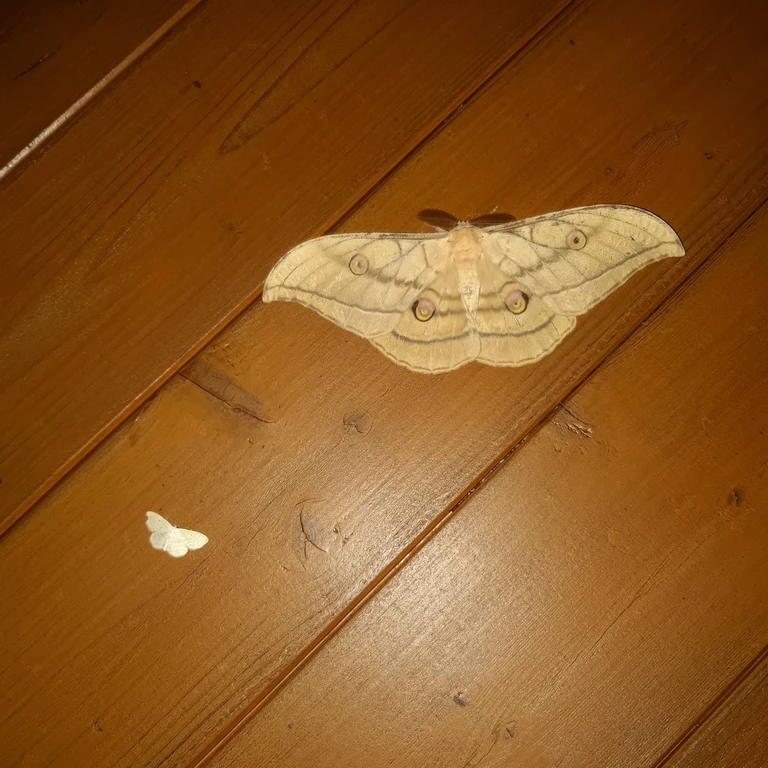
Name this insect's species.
Antheraea yamamai
